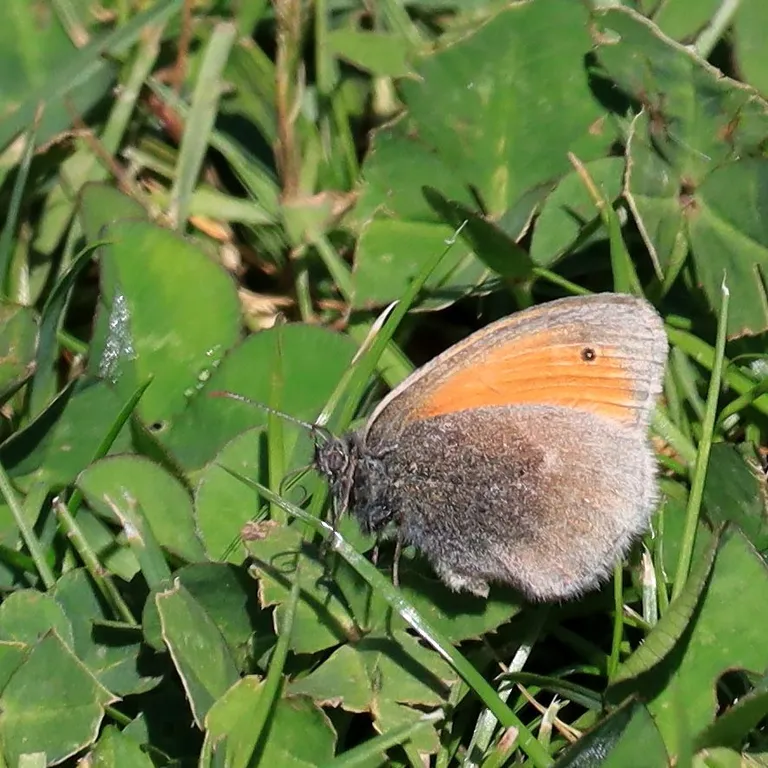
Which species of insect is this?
Coenonympha pamphilus
